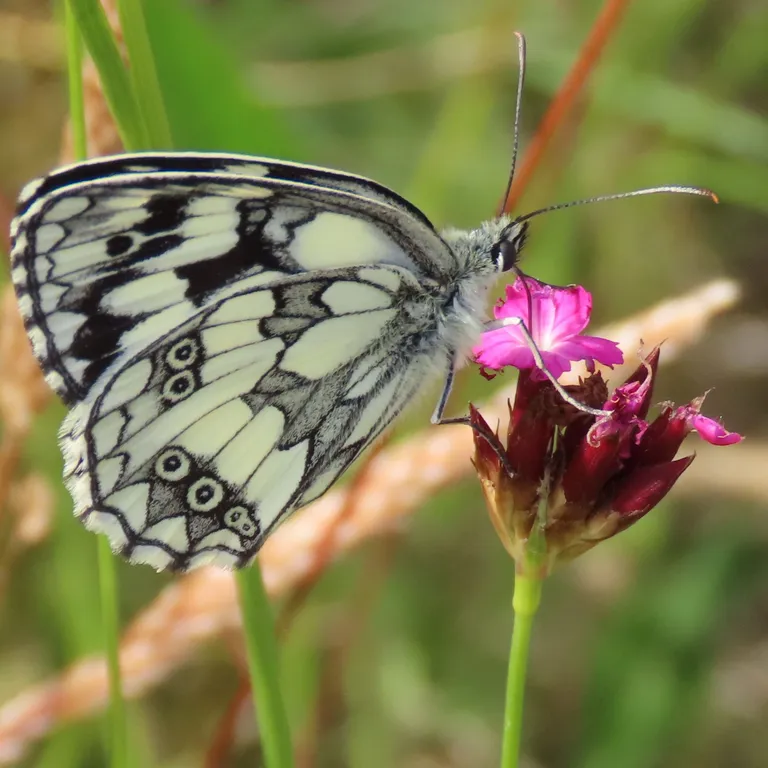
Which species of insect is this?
Melanargia galathea
